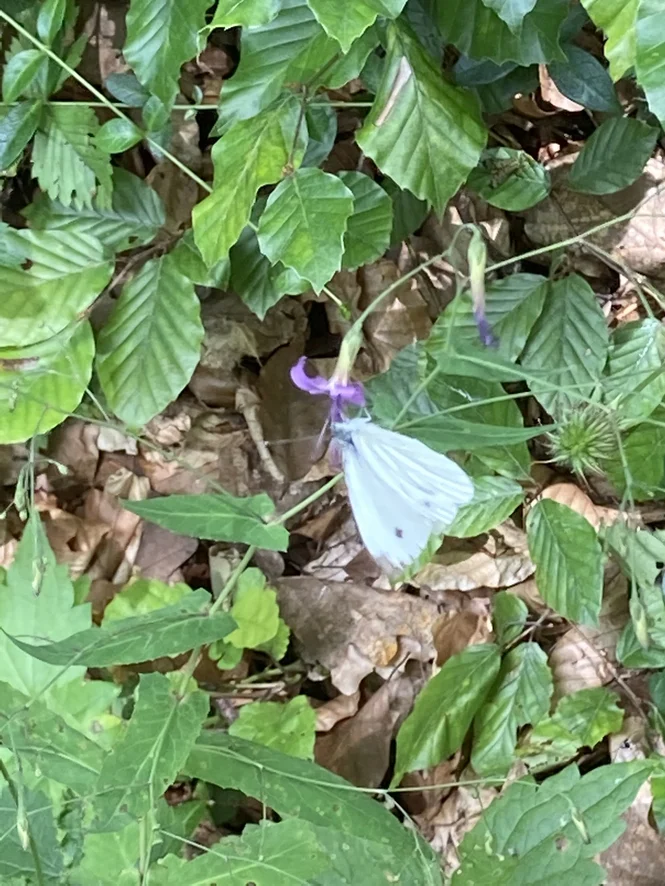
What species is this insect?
Pieris napi
